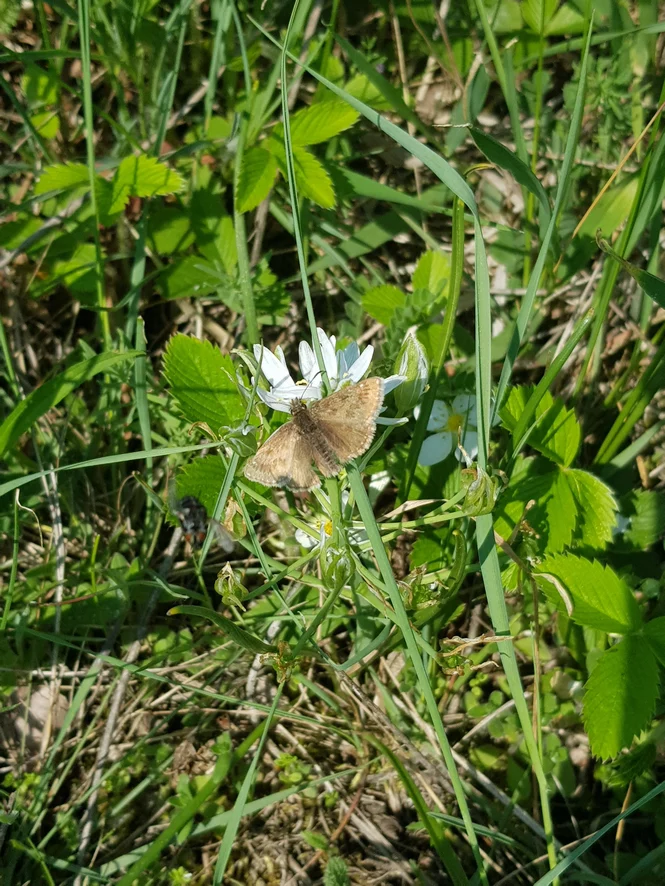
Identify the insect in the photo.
Erynnis tages
